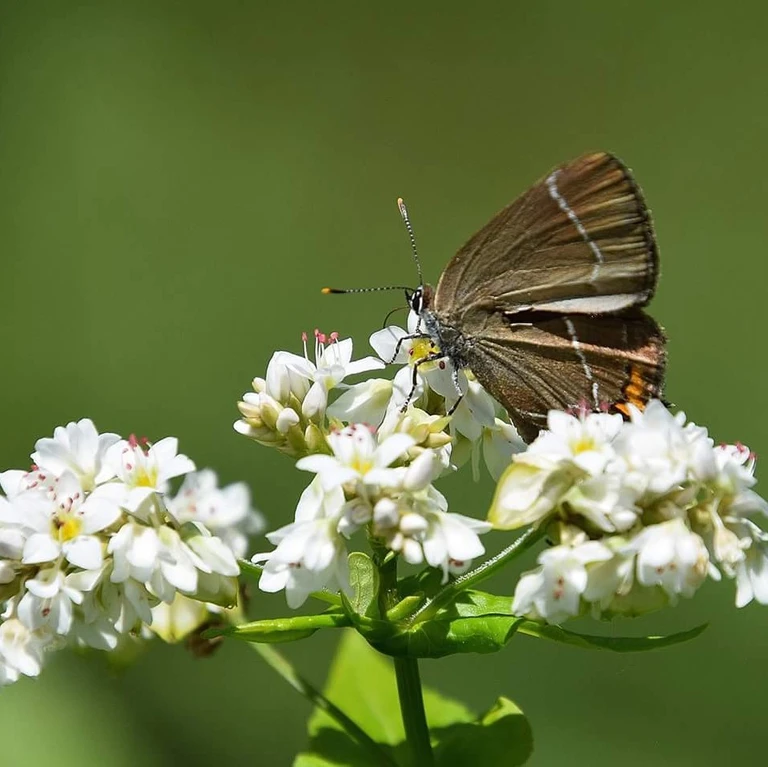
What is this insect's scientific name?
Satyrium w-album
